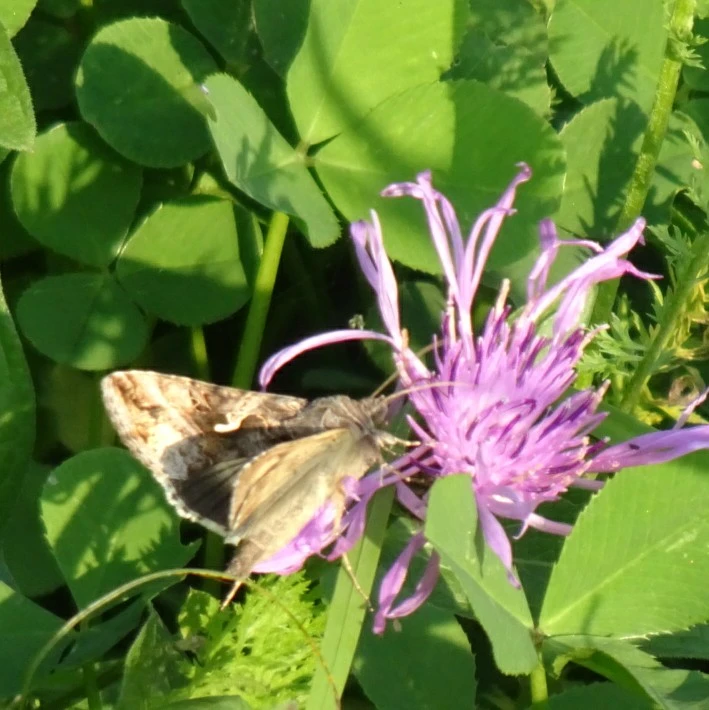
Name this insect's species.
Autographa gamma
